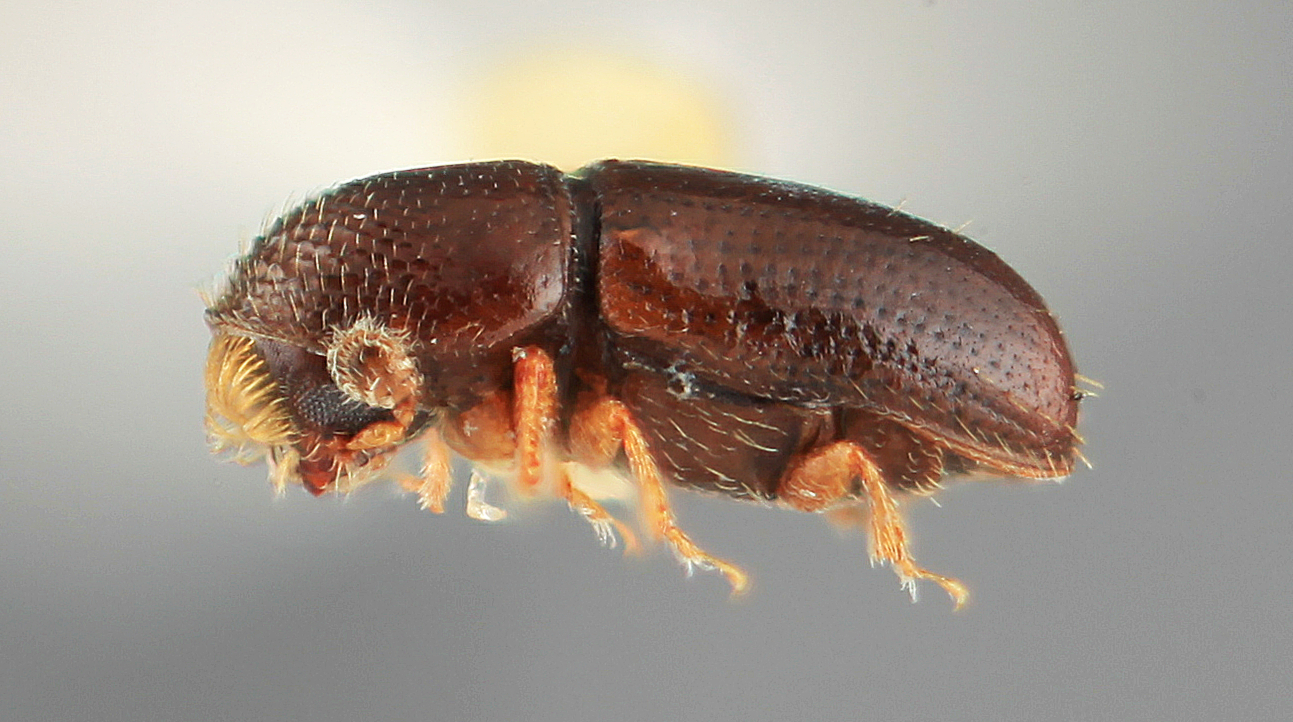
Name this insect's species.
Pityophthorus lenis
